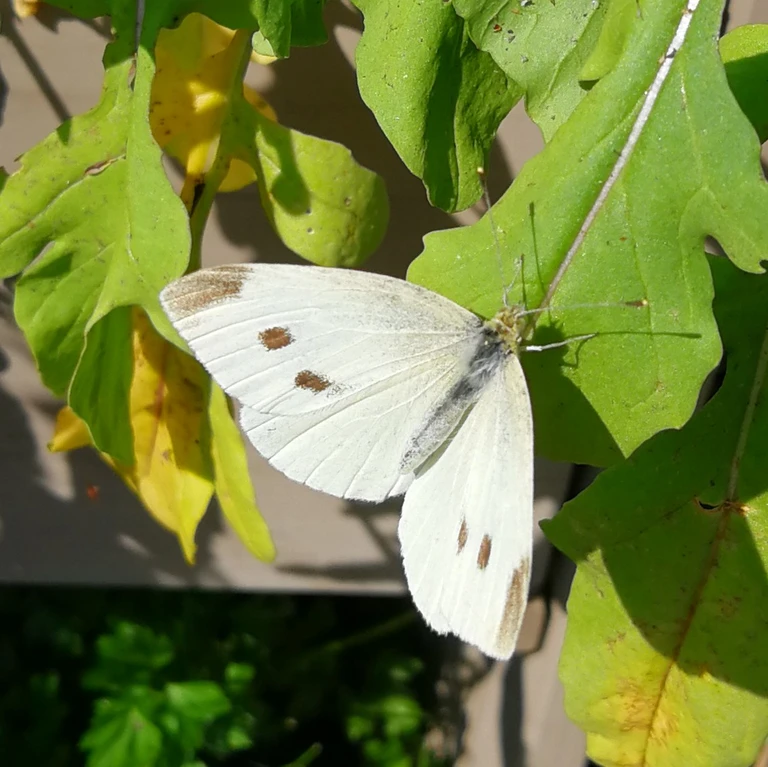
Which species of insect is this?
Pieris rapae
